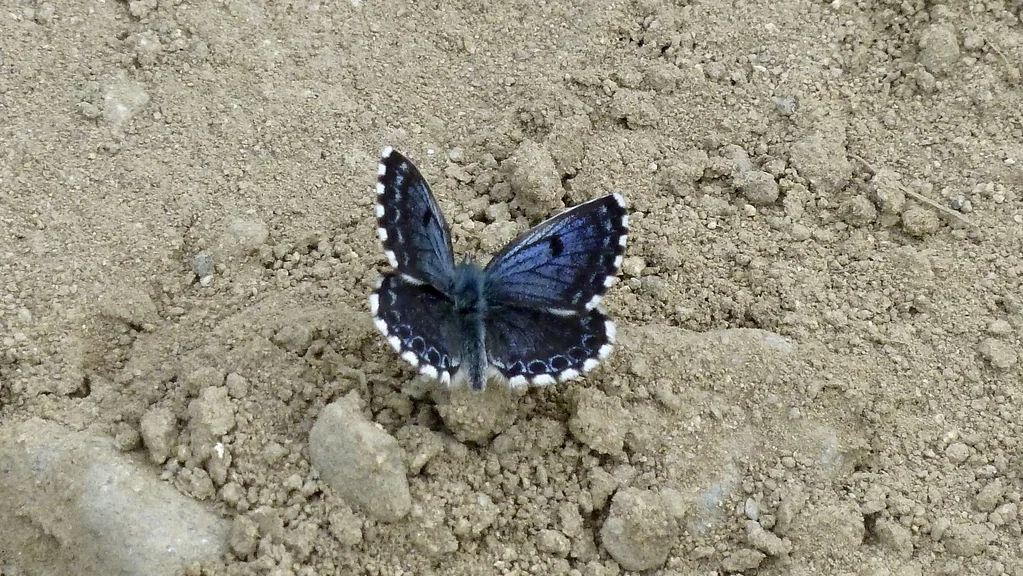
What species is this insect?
Scolitantides orion
